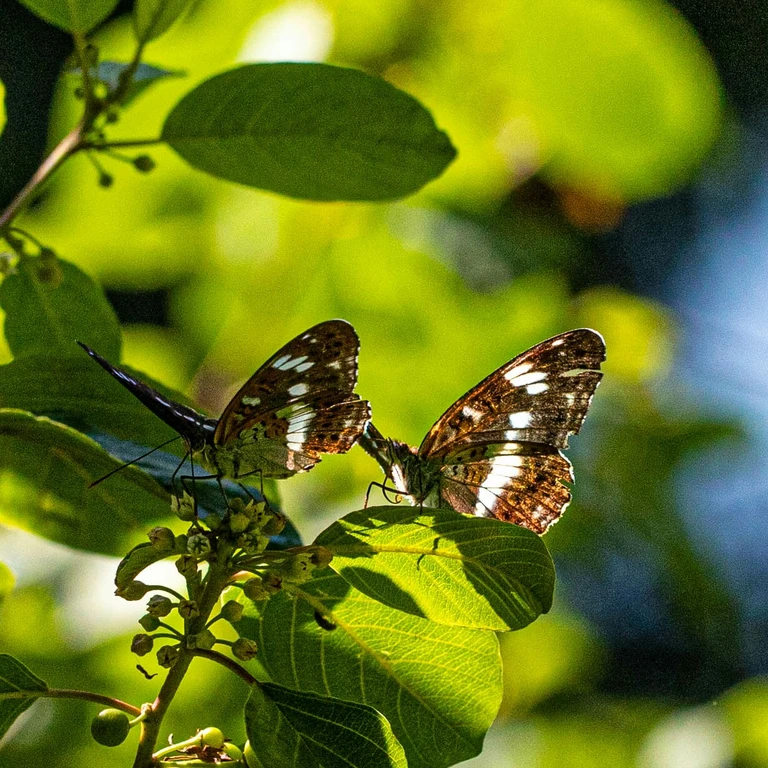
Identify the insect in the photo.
Limenitis camilla (also Ladoga camilla)
